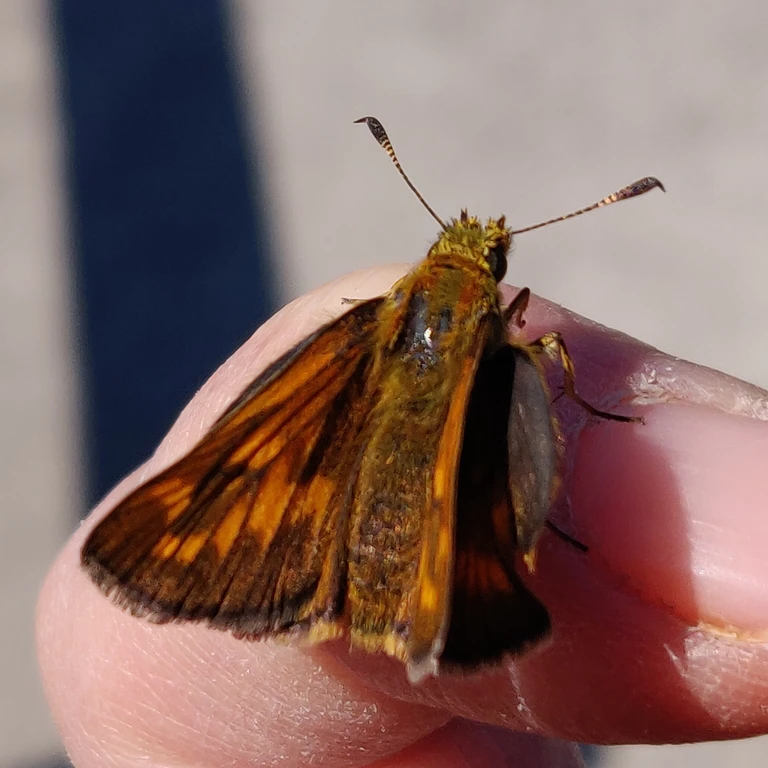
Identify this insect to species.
Ochlodes sylvanus (also Ochlodes venata)
